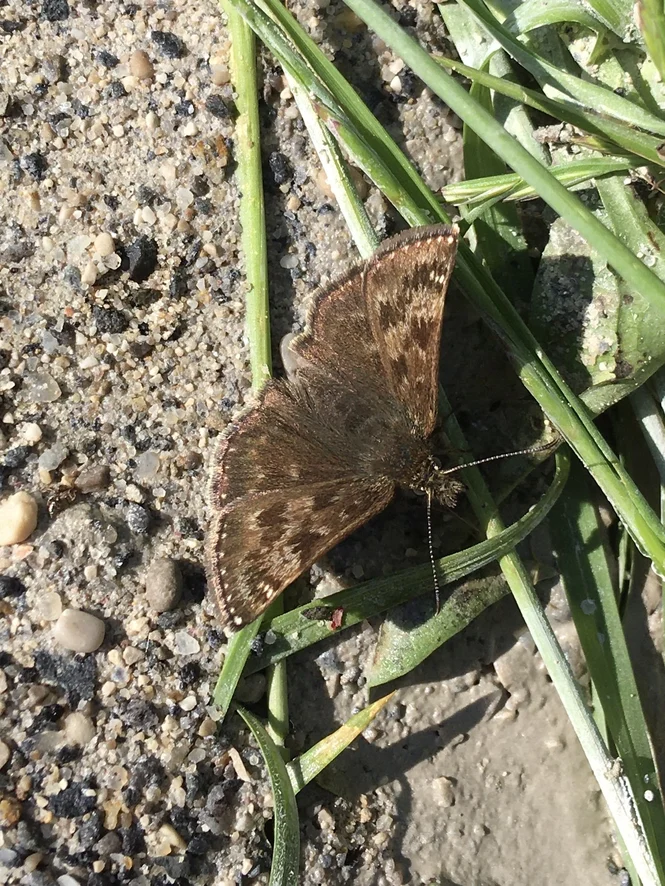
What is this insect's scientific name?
Erynnis tages
